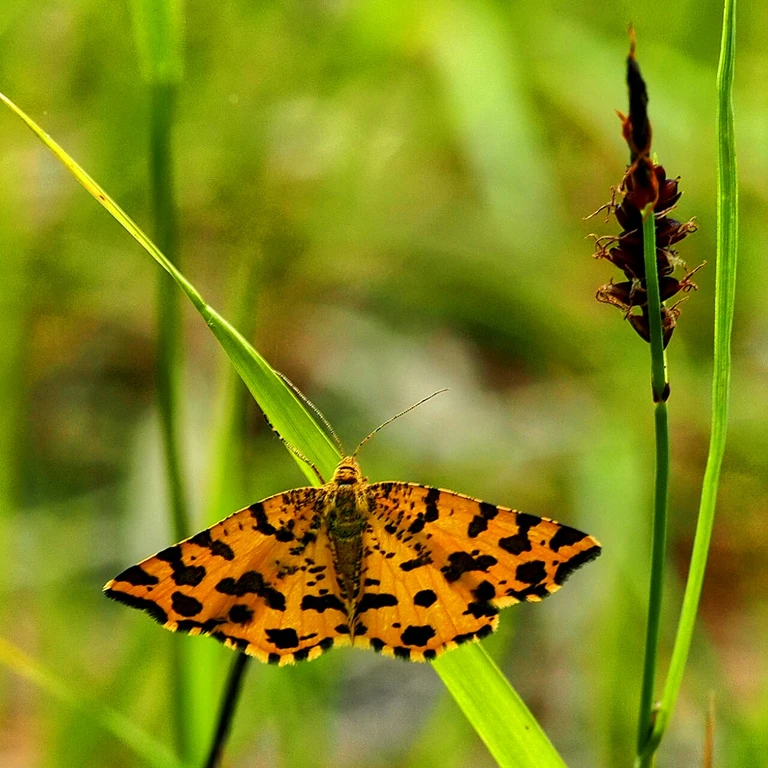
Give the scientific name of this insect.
Pseudopanthera macularia
